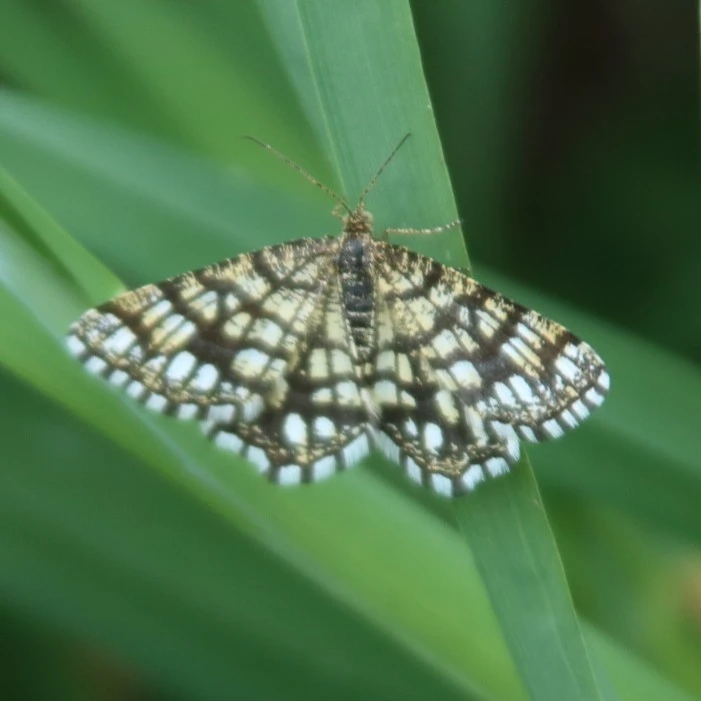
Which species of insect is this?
Chiasmia clathrata
